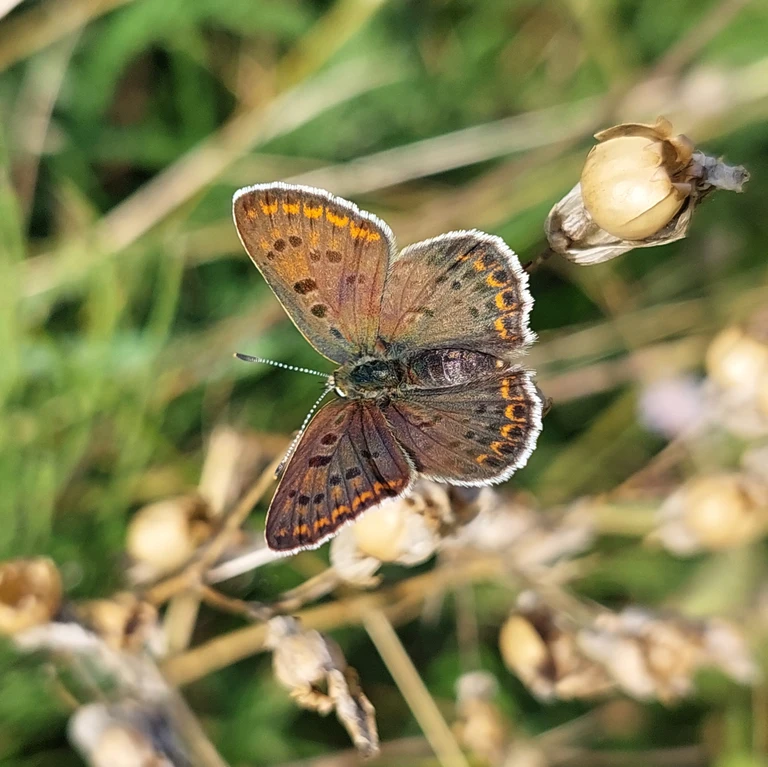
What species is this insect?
Lycaena tityrus (also Loweia tityrus)
